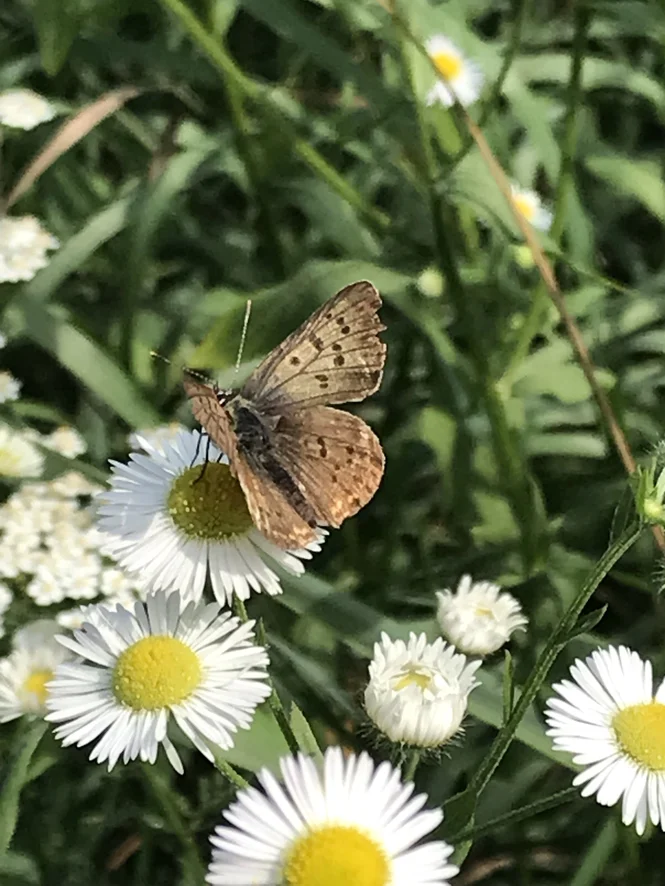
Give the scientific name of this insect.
Lycaena tityrus (also Loweia tityrus)
